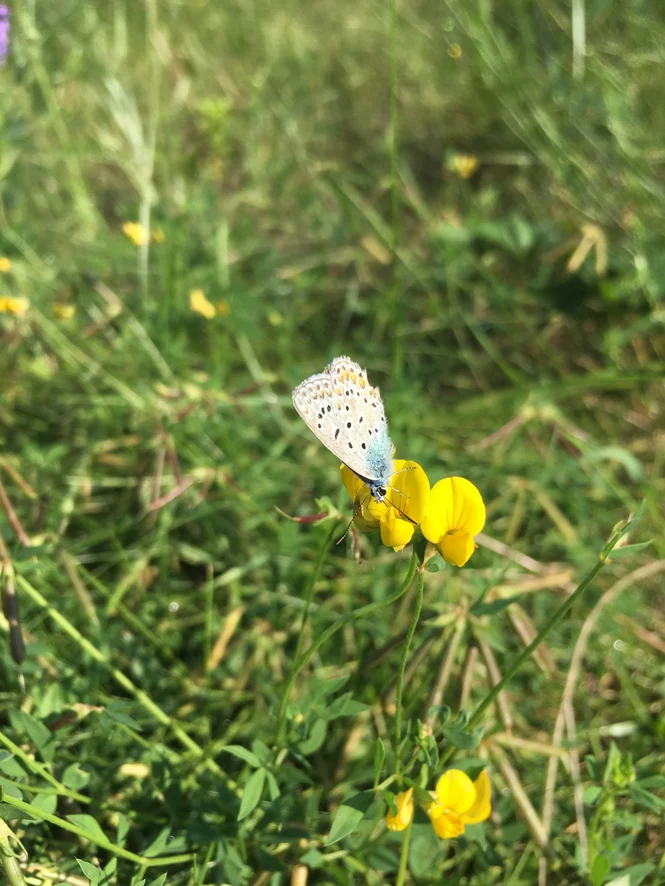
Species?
Polyommatus icarus
